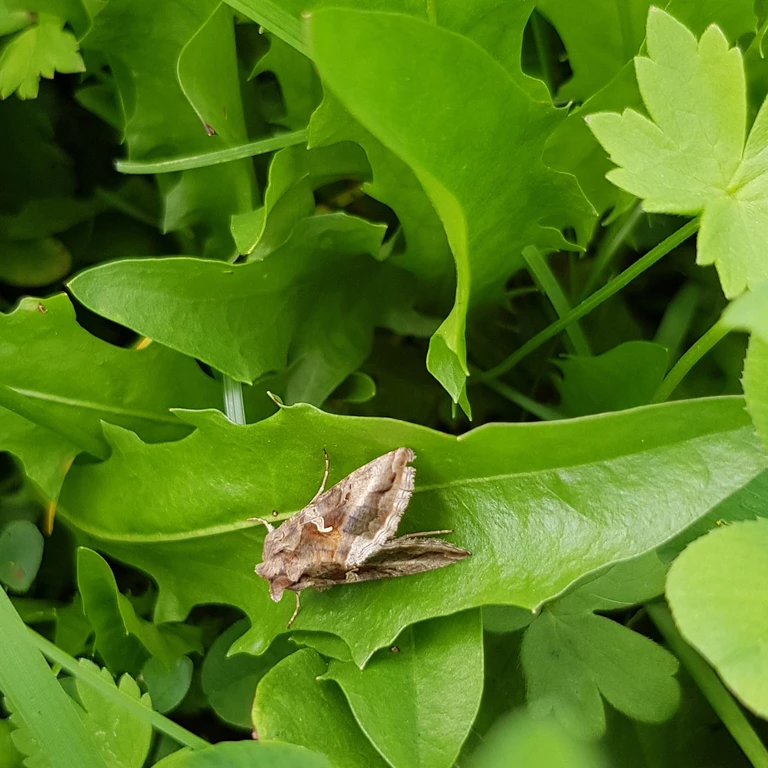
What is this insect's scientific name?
Autographa gamma
